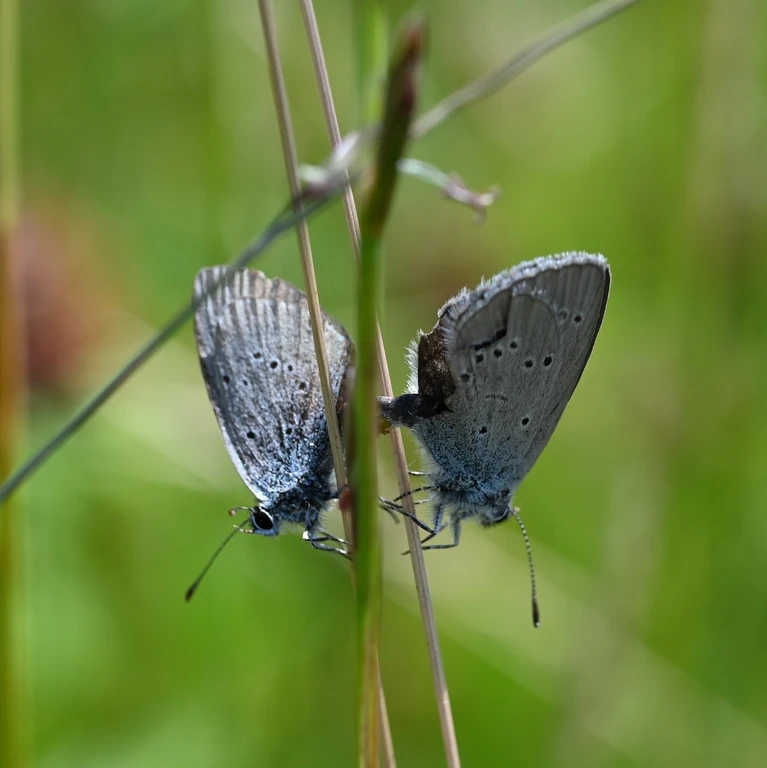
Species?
Cupido minimus
